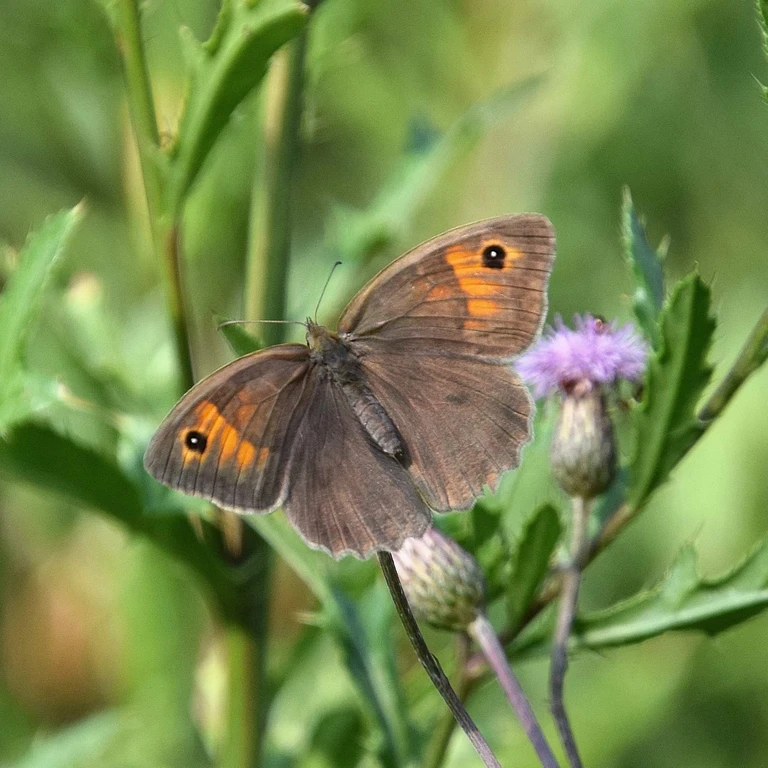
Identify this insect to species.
Maniola jurtina
